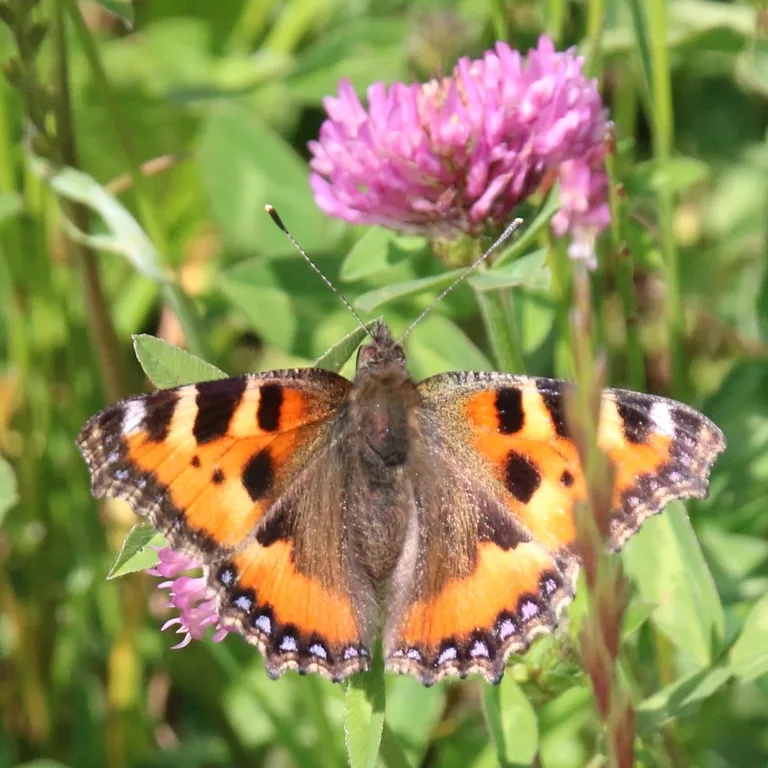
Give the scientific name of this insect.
Aglais urticae
